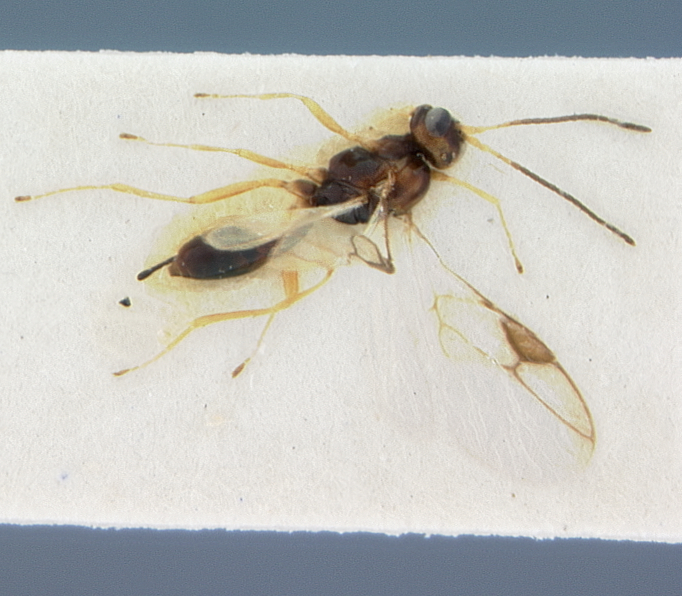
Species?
Syntretus fuscicoxis
